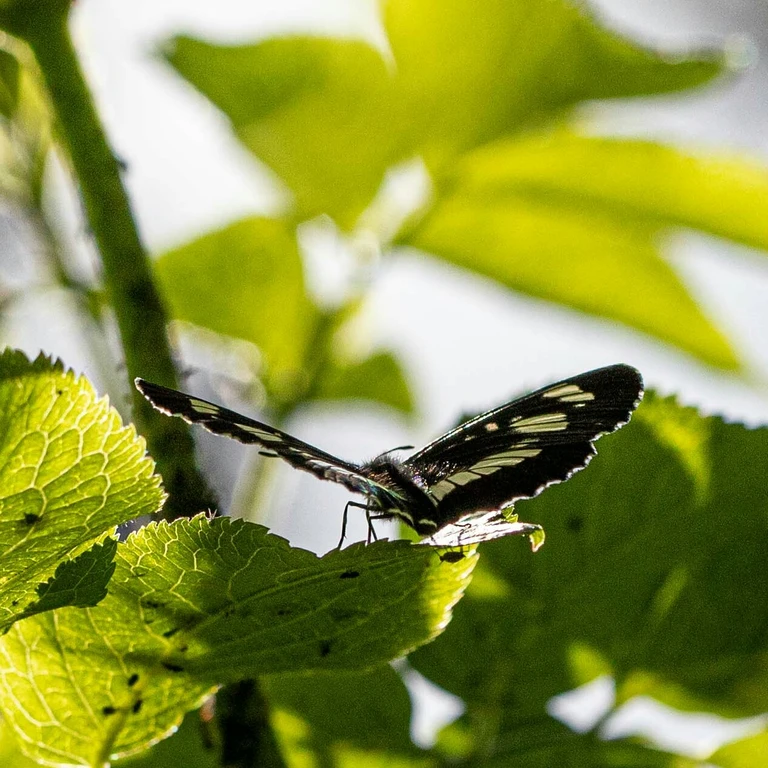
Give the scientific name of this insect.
Neptis rivularis
